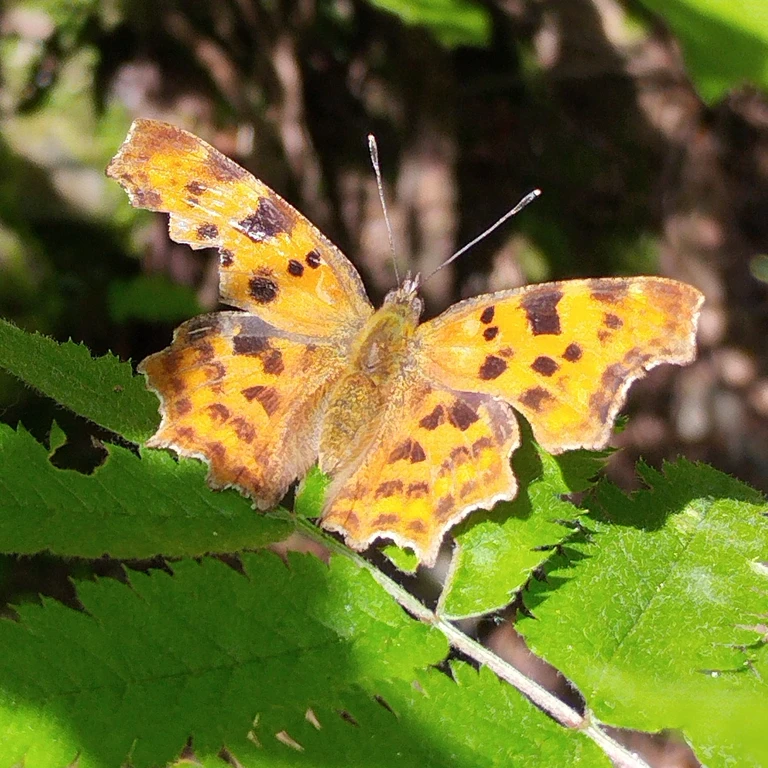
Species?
Polygonia c-album
